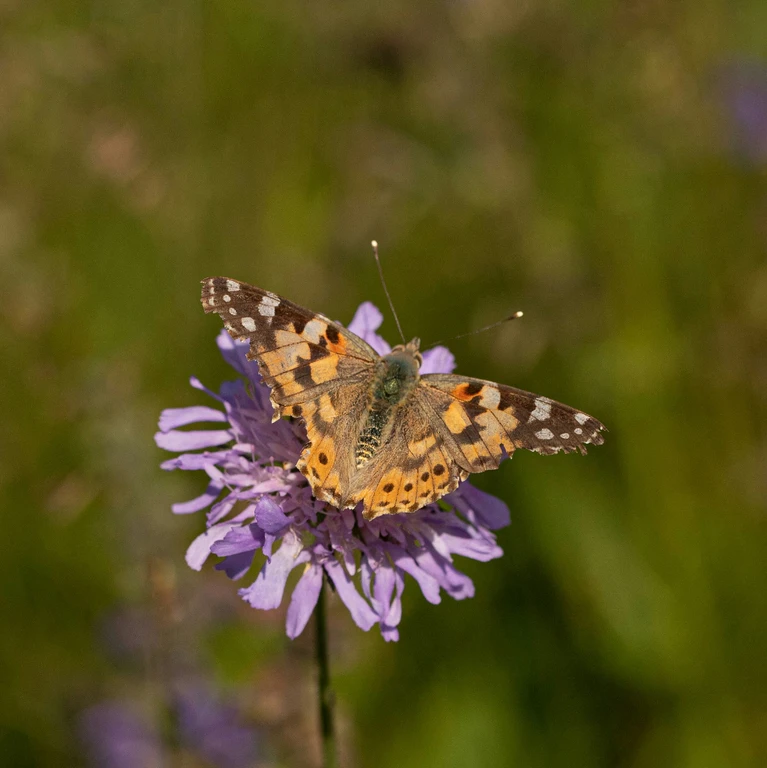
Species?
Vanessa cardui
